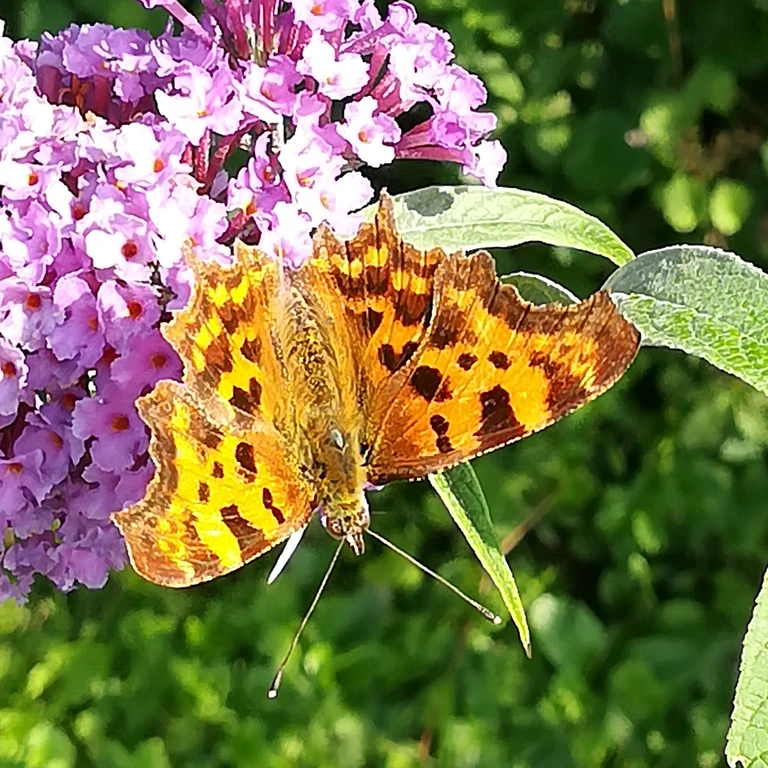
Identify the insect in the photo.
Polygonia c-album
